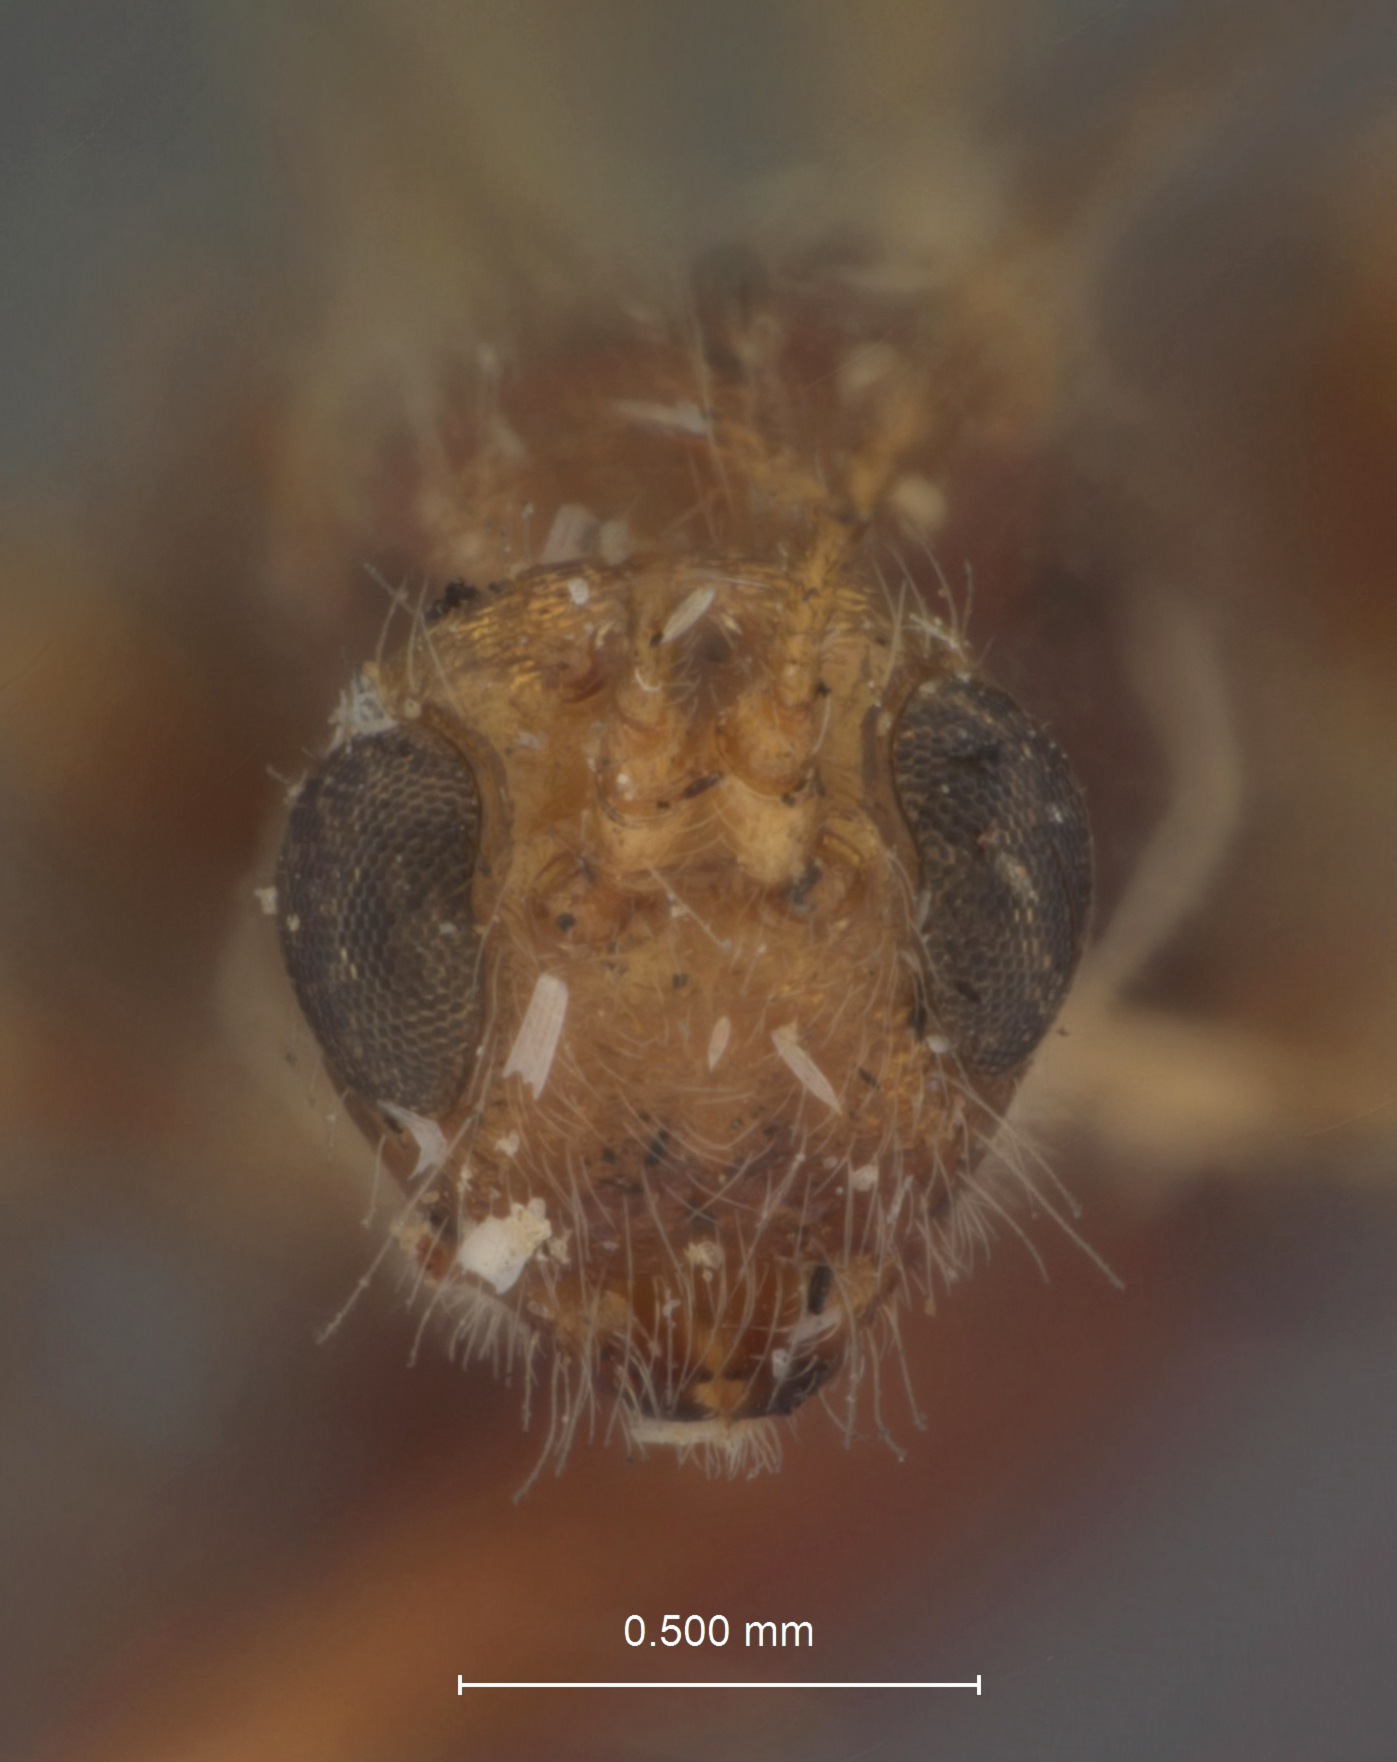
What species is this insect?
Spathius polydectes
